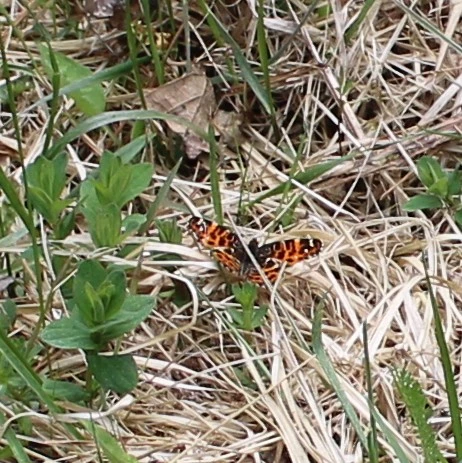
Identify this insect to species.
Araschnia levana
